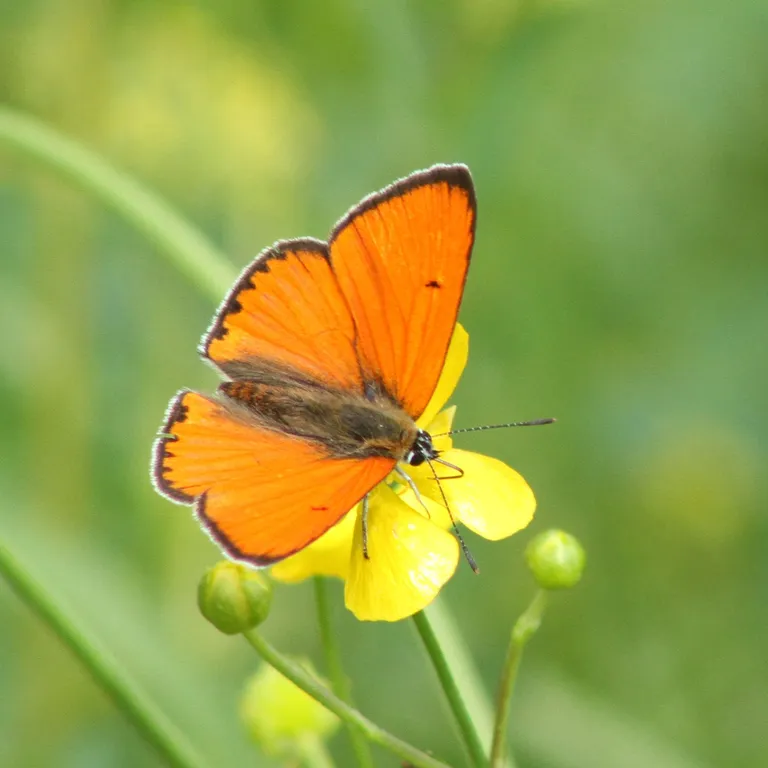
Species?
Lycaena dispar
